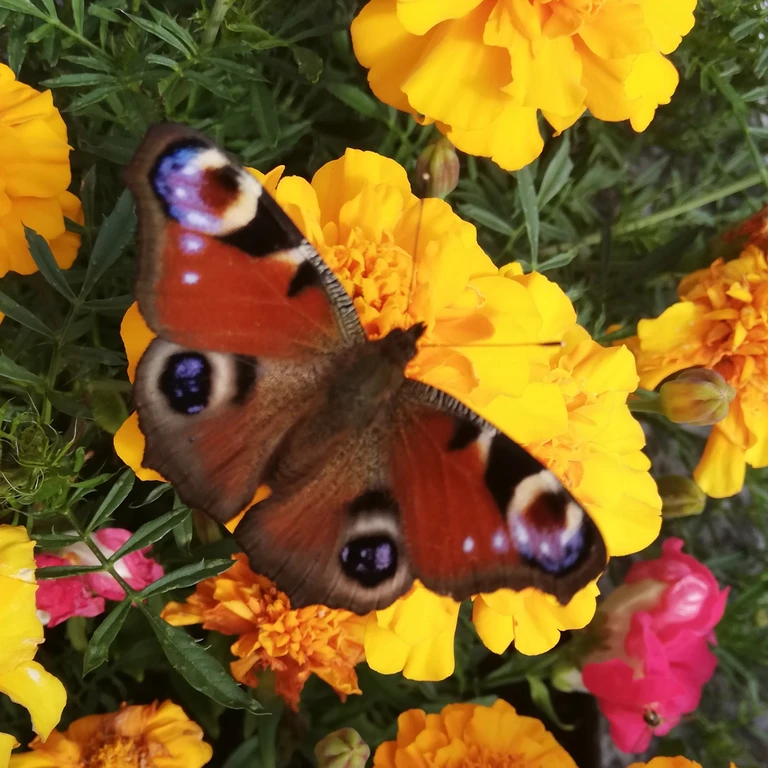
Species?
Aglais io
